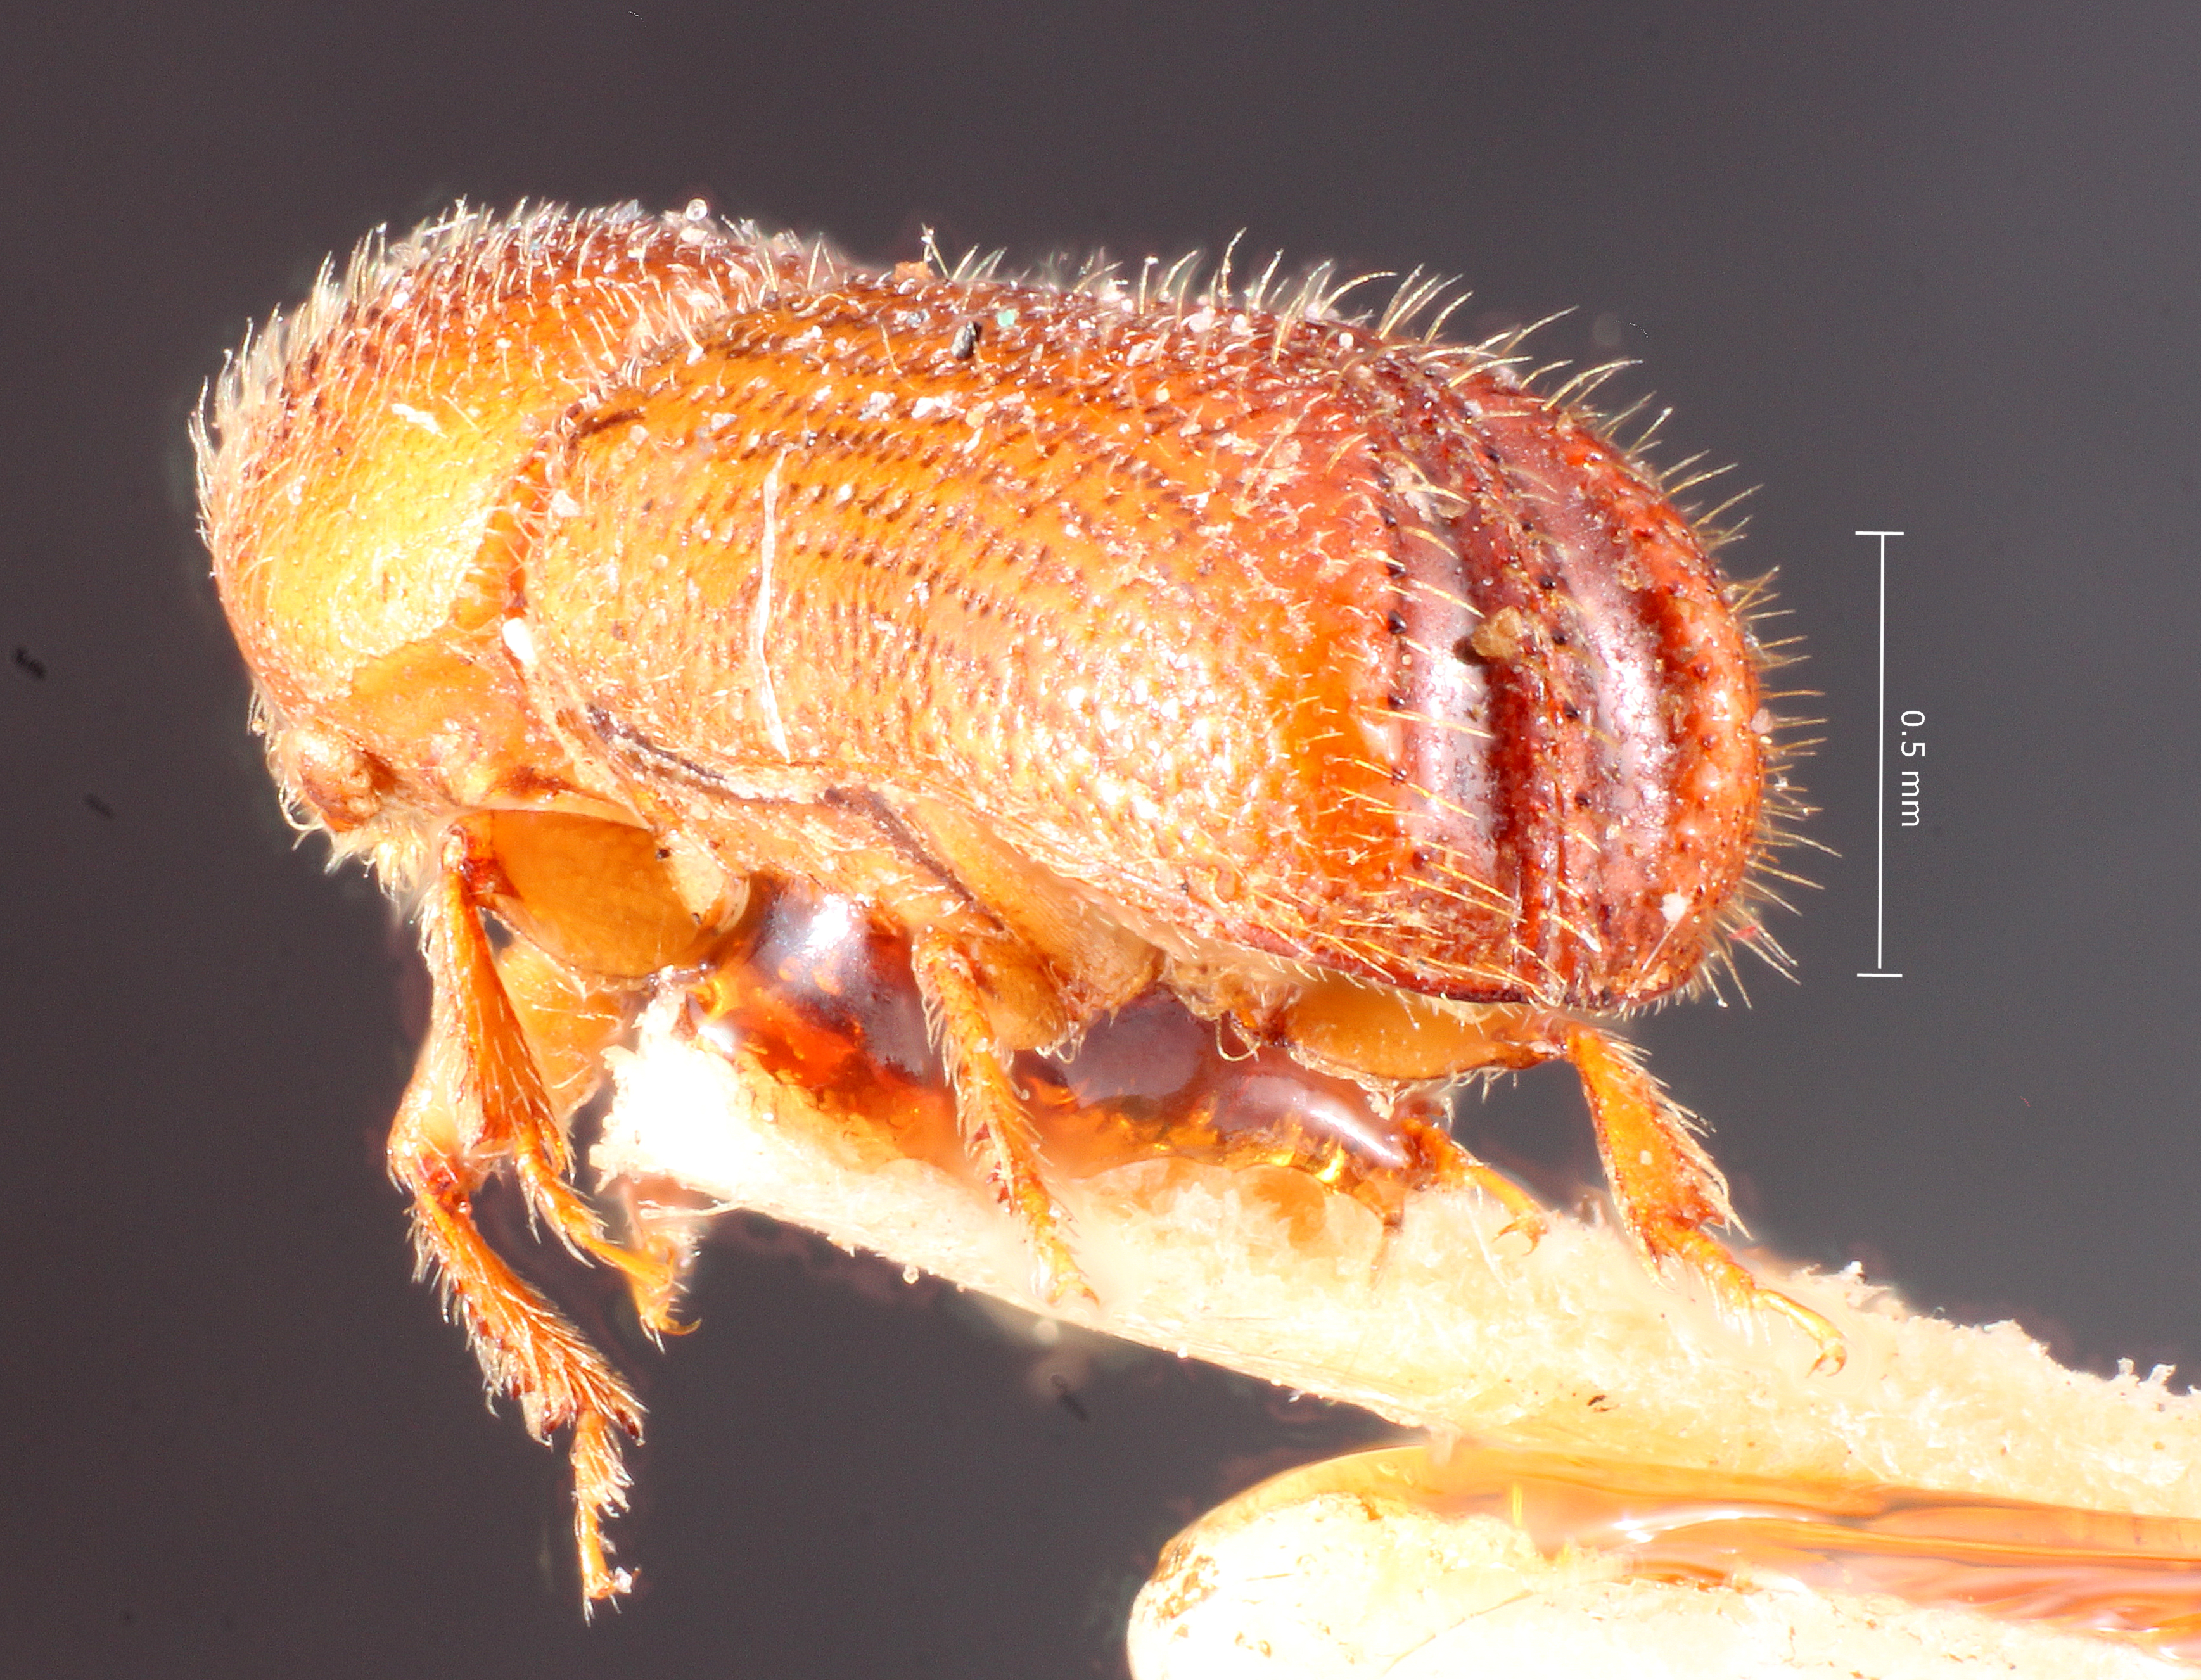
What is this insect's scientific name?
Pityophthorus chaleoensis
